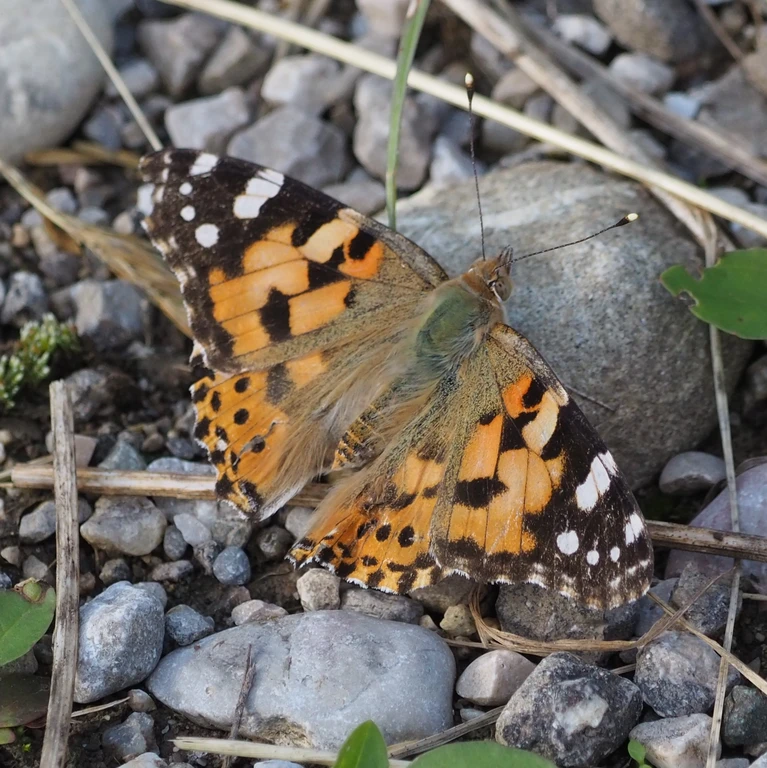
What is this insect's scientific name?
Vanessa cardui
